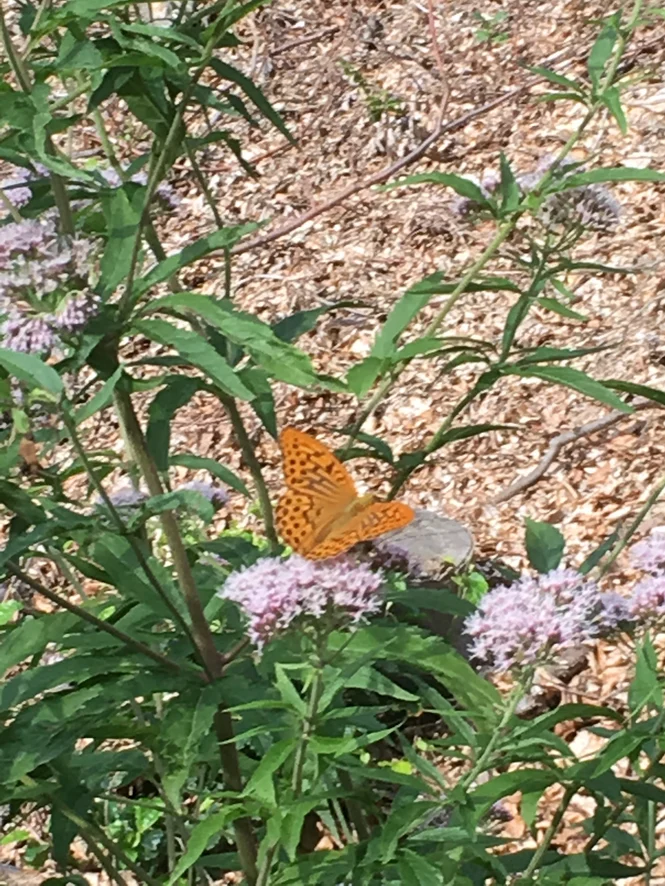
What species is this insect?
Argynnis paphia
